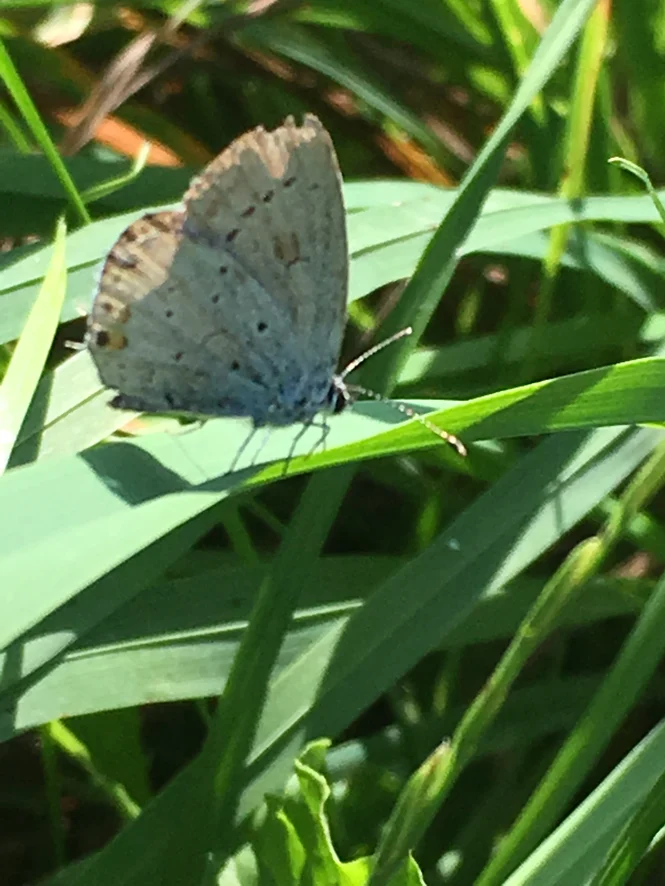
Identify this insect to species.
Cupido argiades (also Elkalyce argiades)
